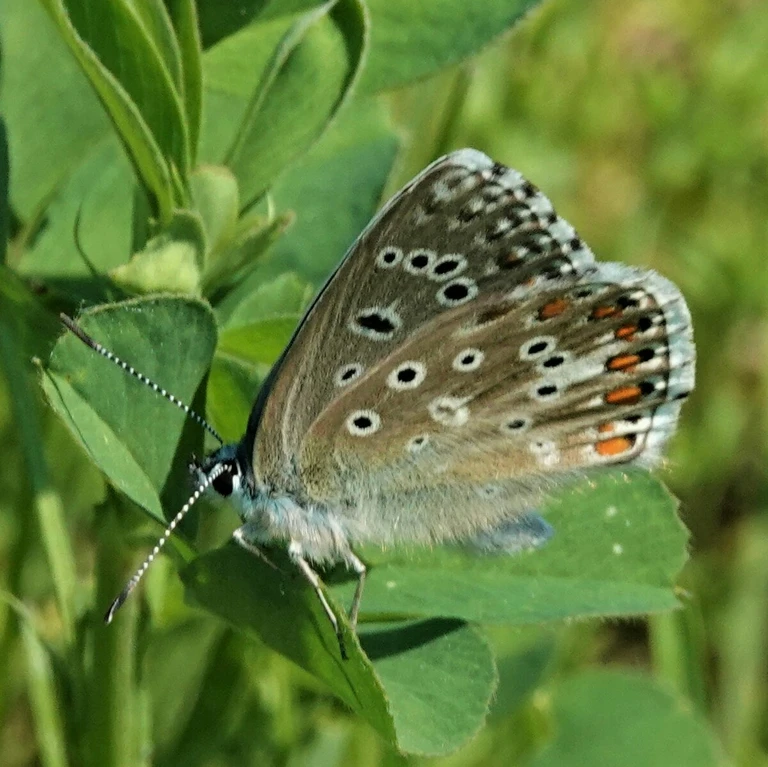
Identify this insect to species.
Lysandra bellargus
